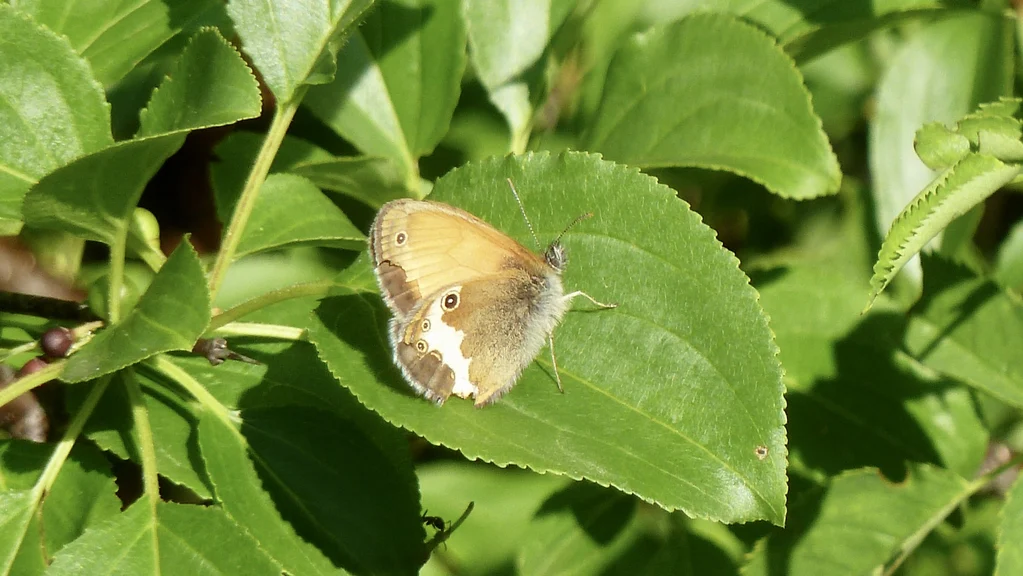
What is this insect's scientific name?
Coenonympha arcania
